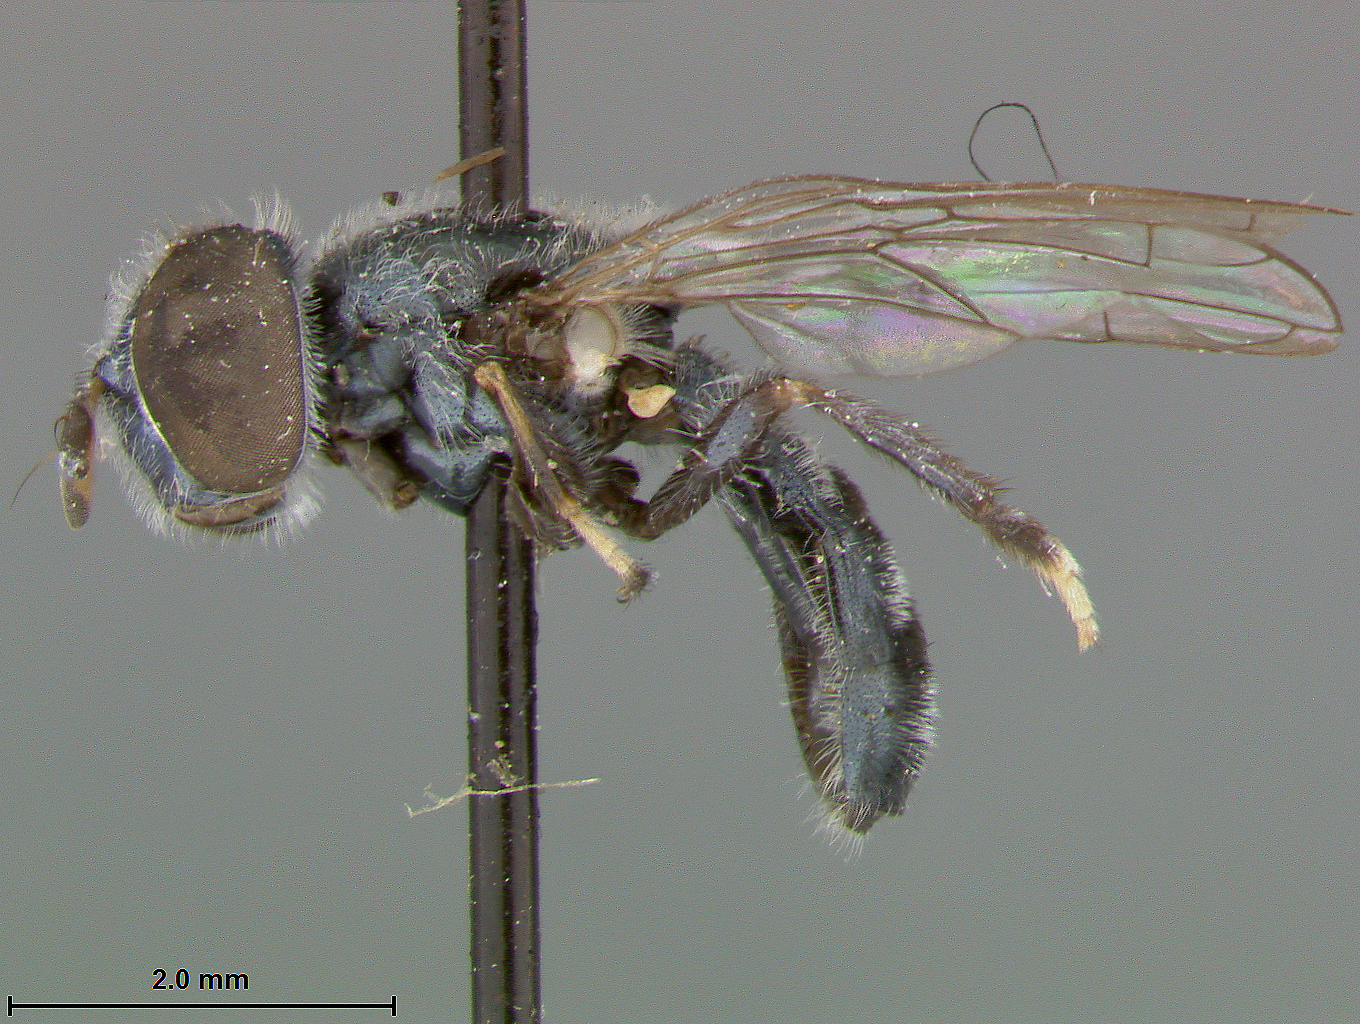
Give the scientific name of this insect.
Pipizella banksi
